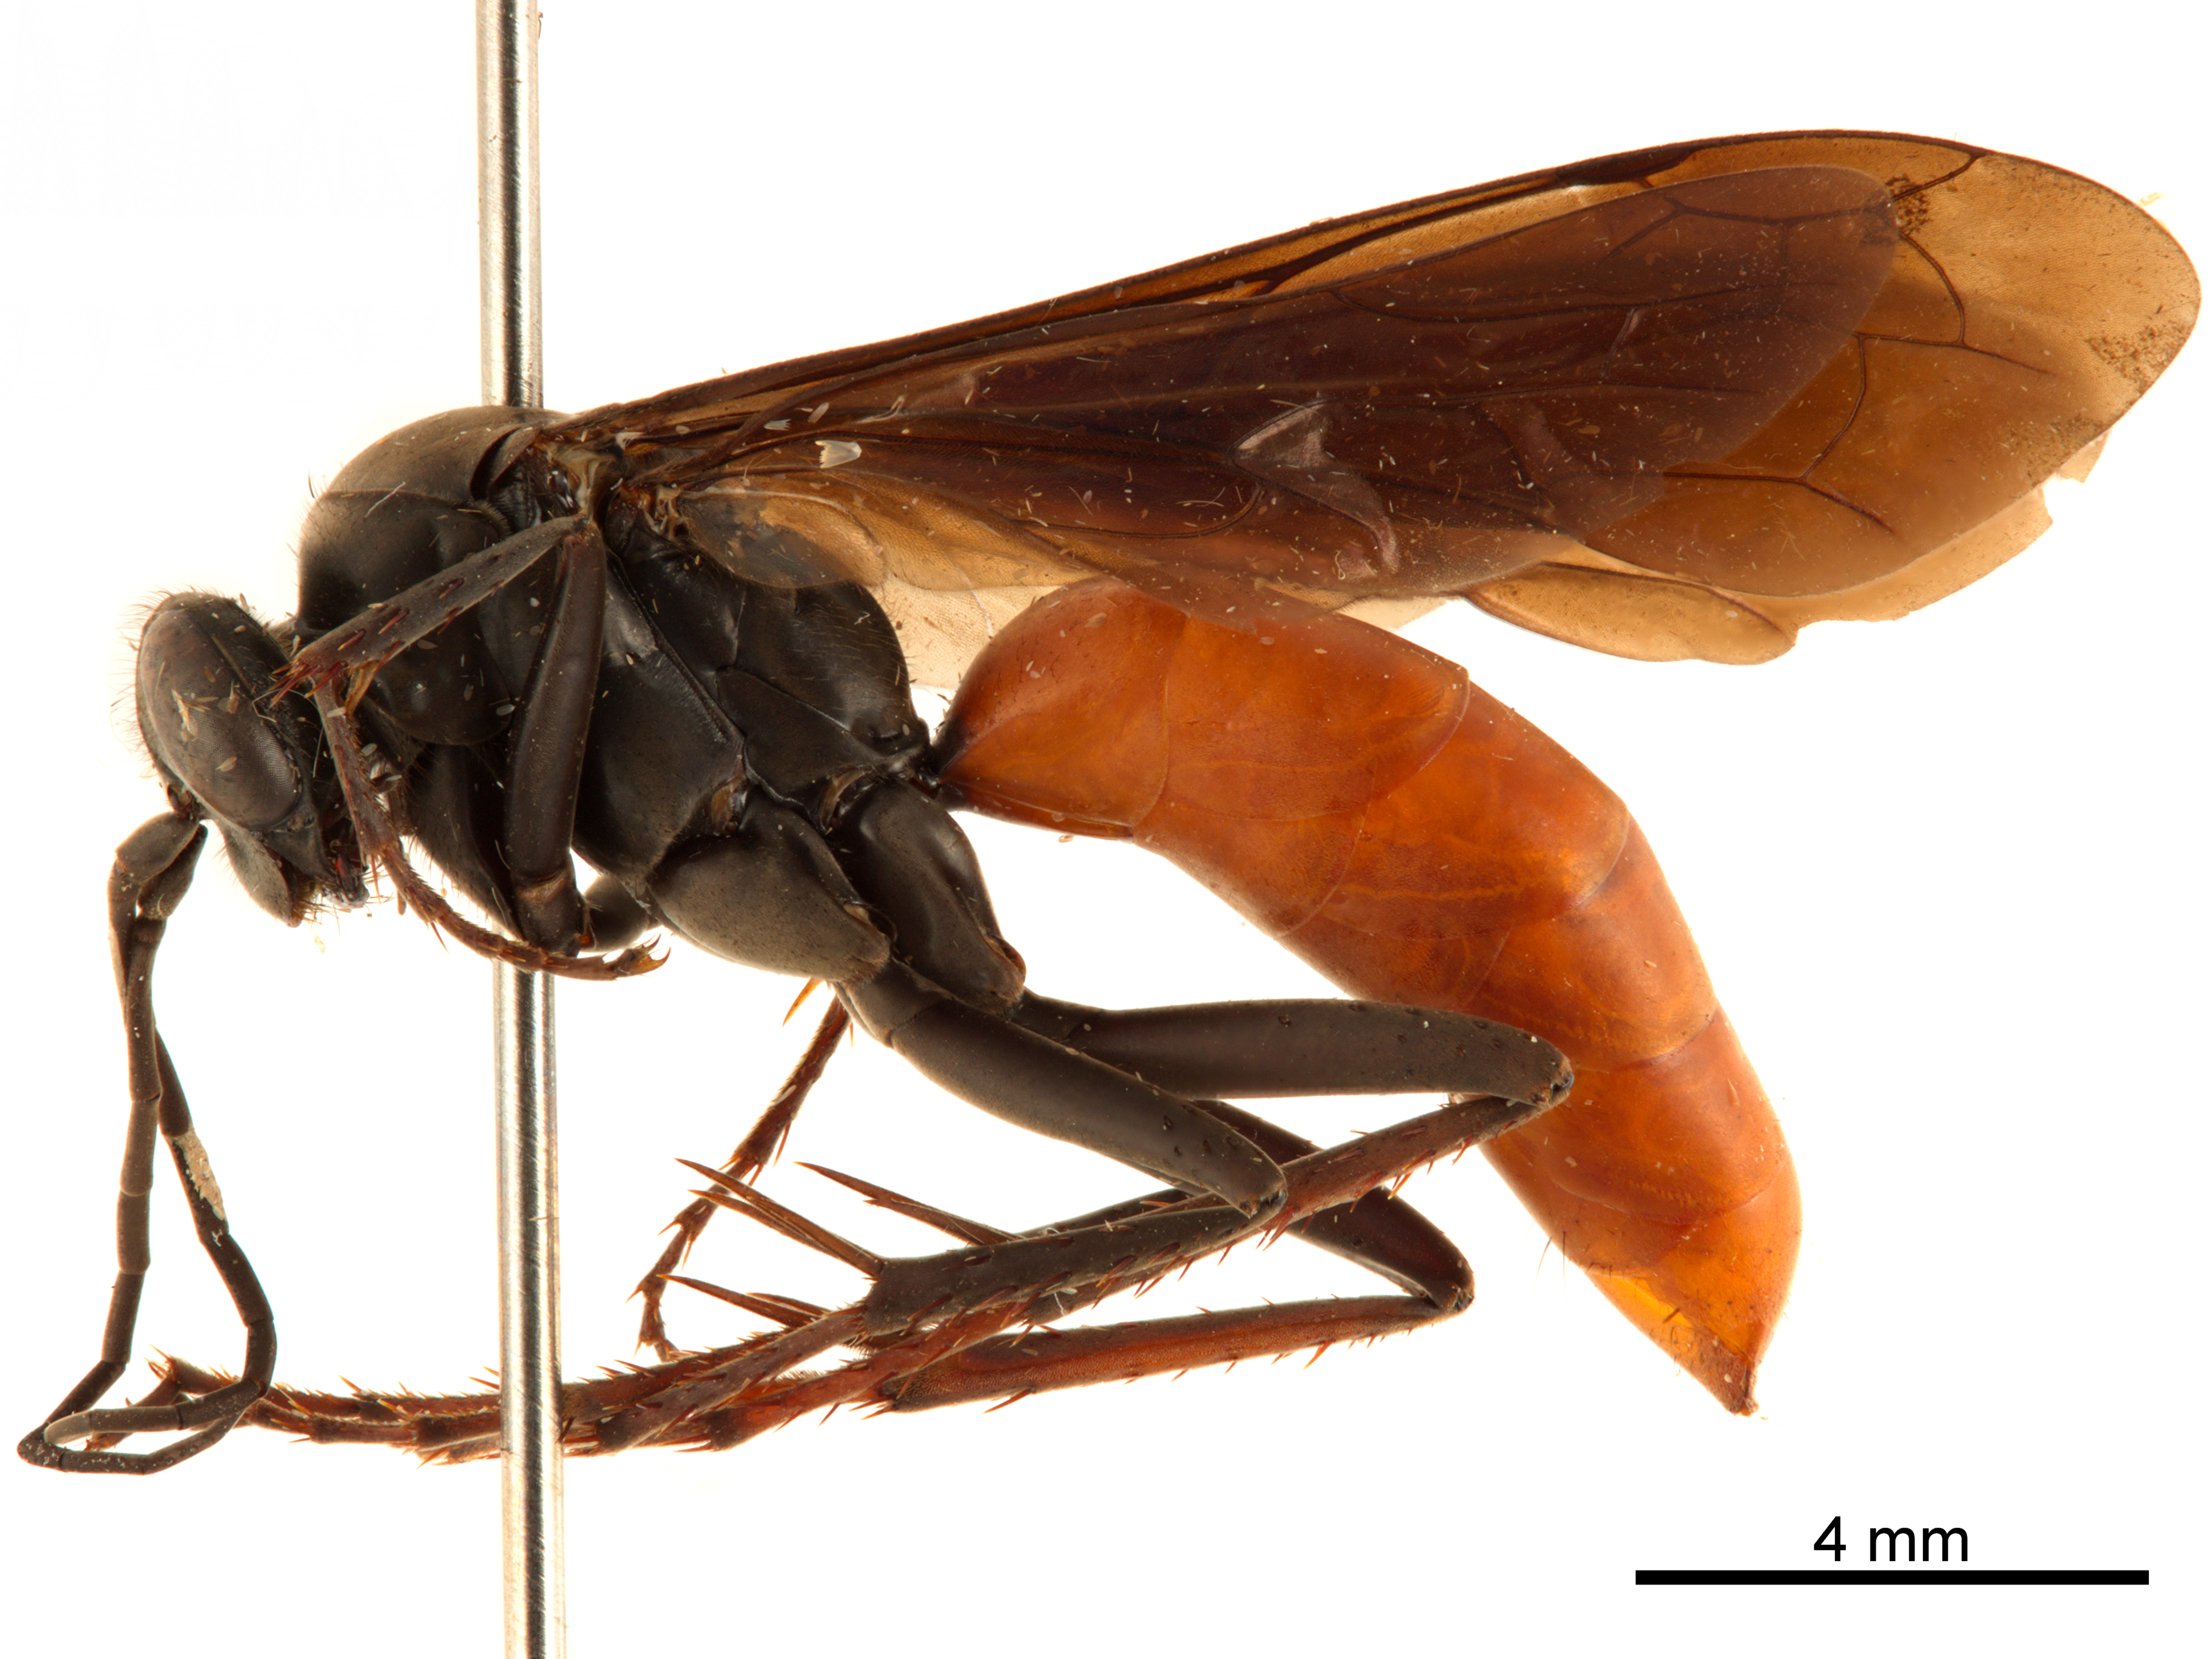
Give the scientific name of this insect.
Sericopompilus neotropicalis
